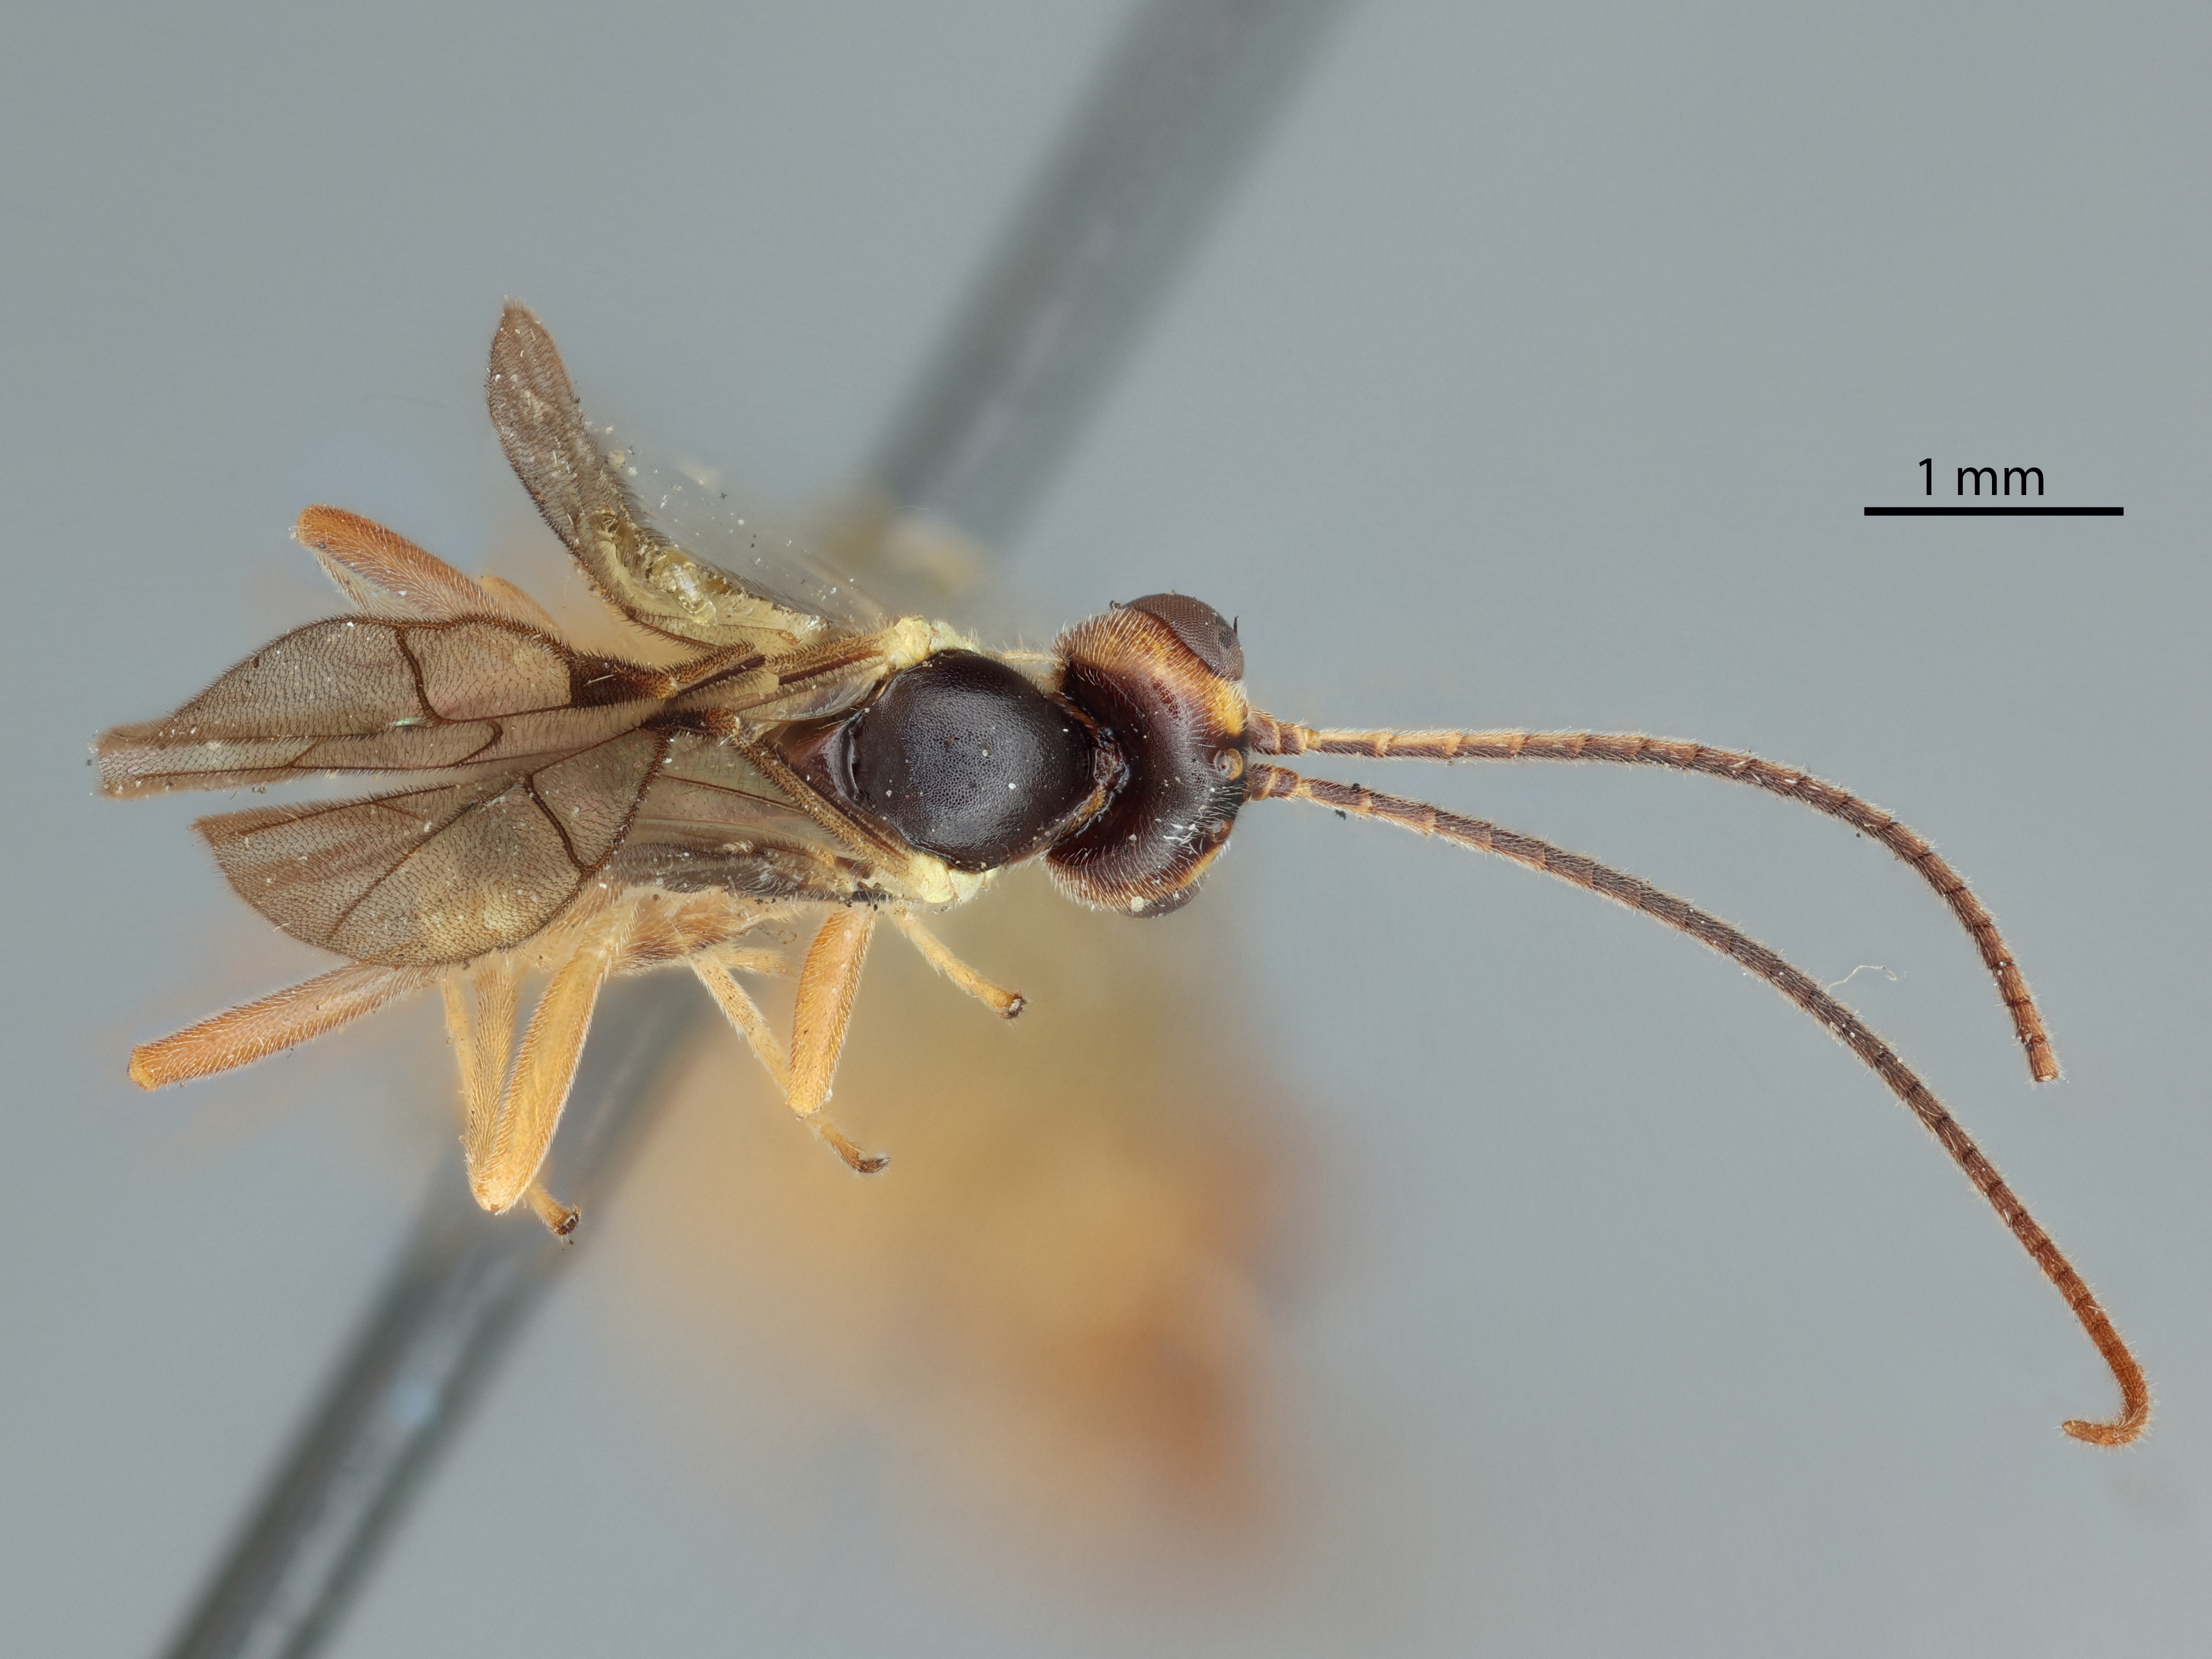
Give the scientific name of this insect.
Lathrolestes visscheri
